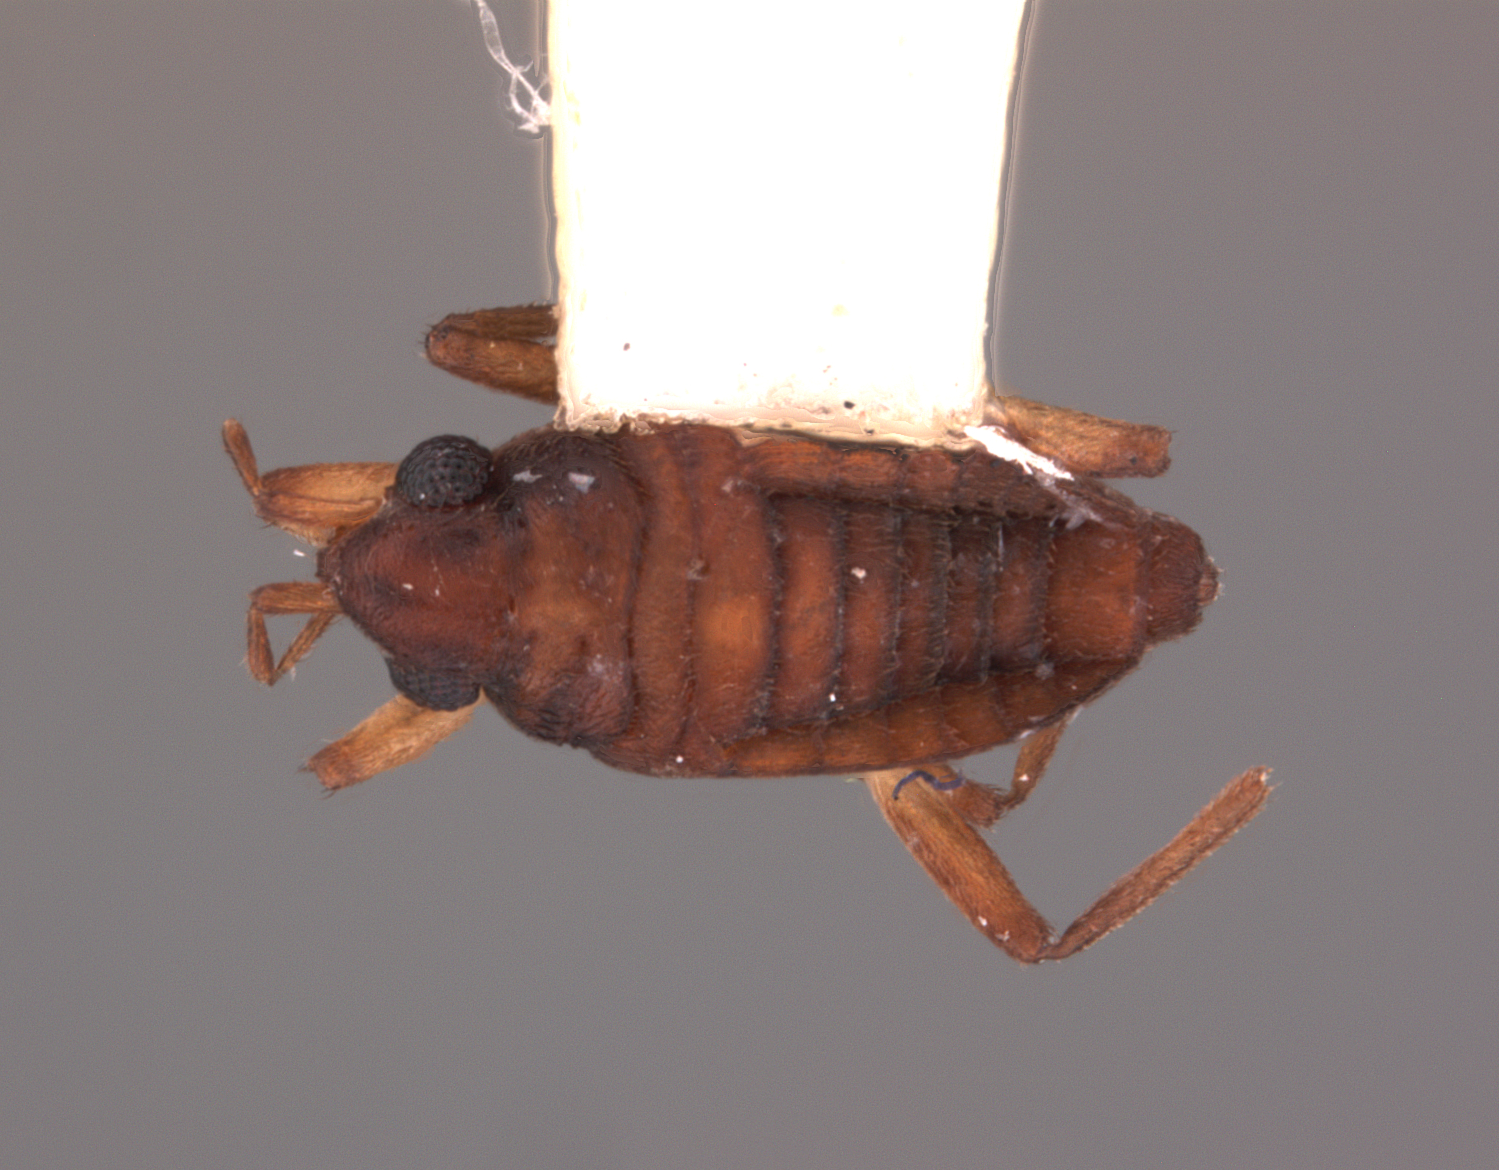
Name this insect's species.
Microvelia inannana
